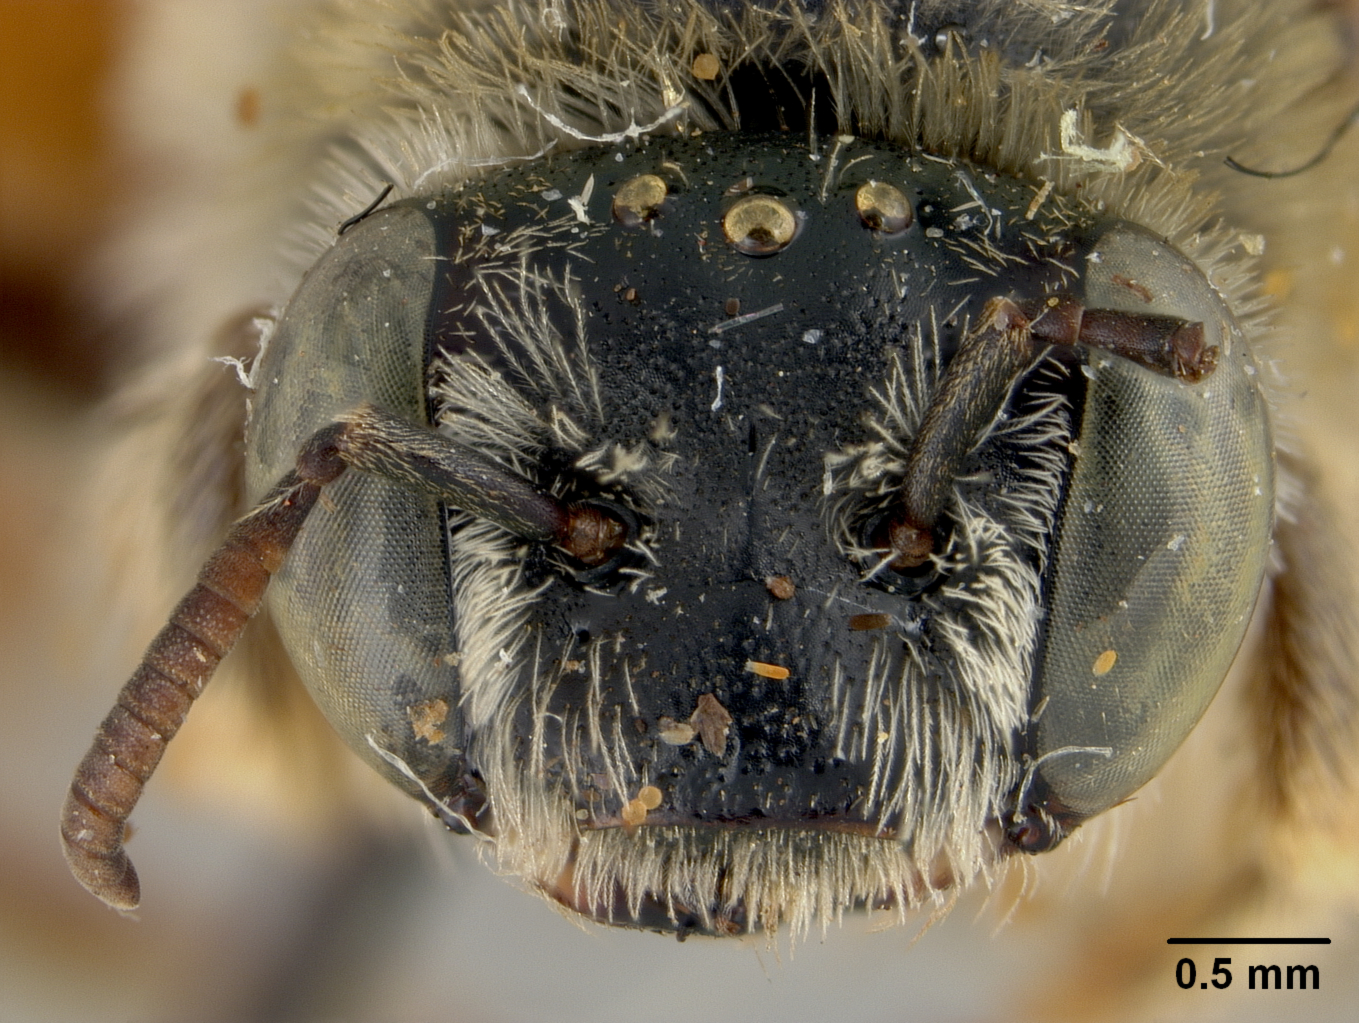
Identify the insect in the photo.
Melissodes spilognathus
